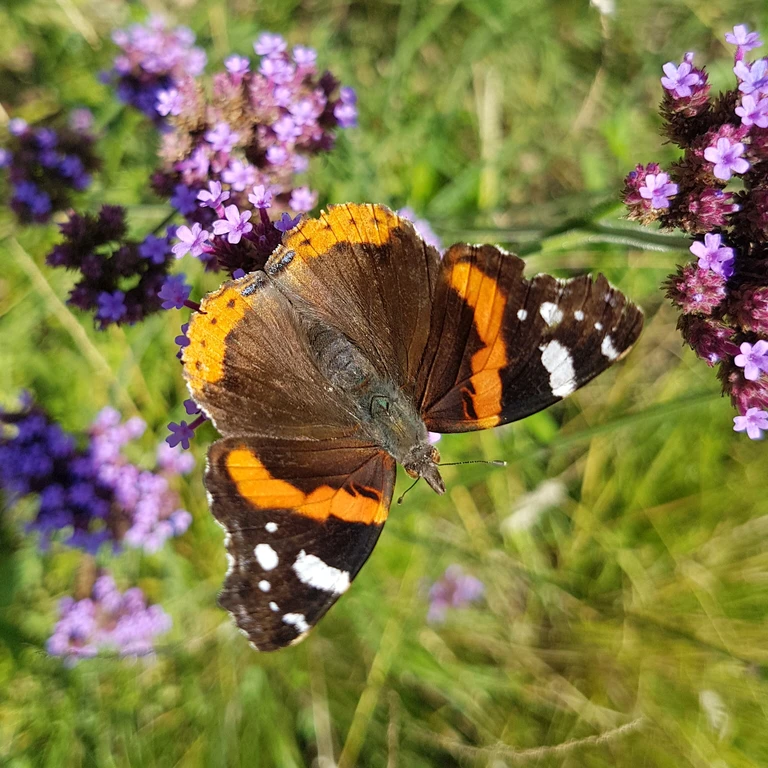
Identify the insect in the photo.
Vanessa atalanta
